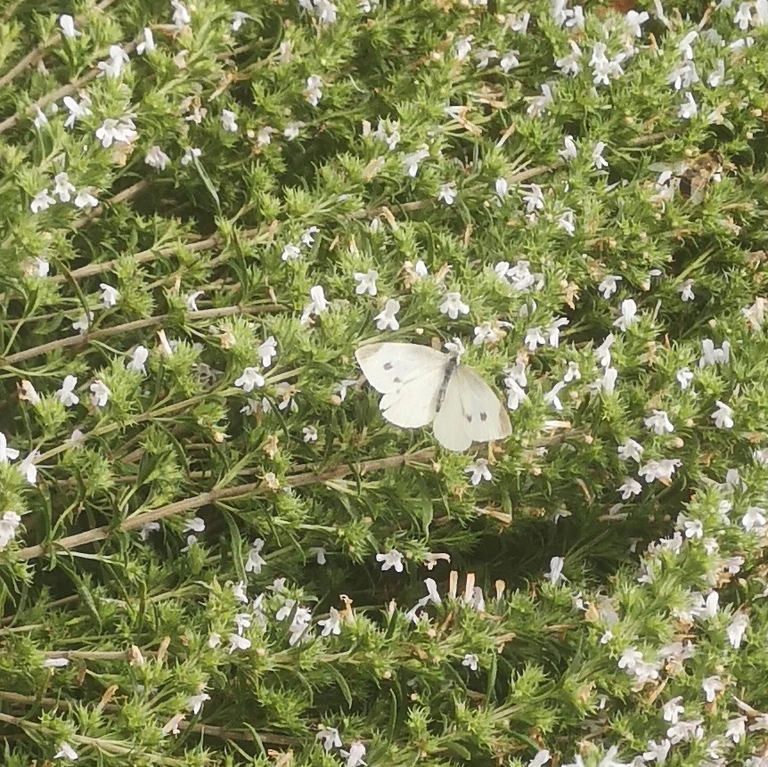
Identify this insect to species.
Pieris rapae
